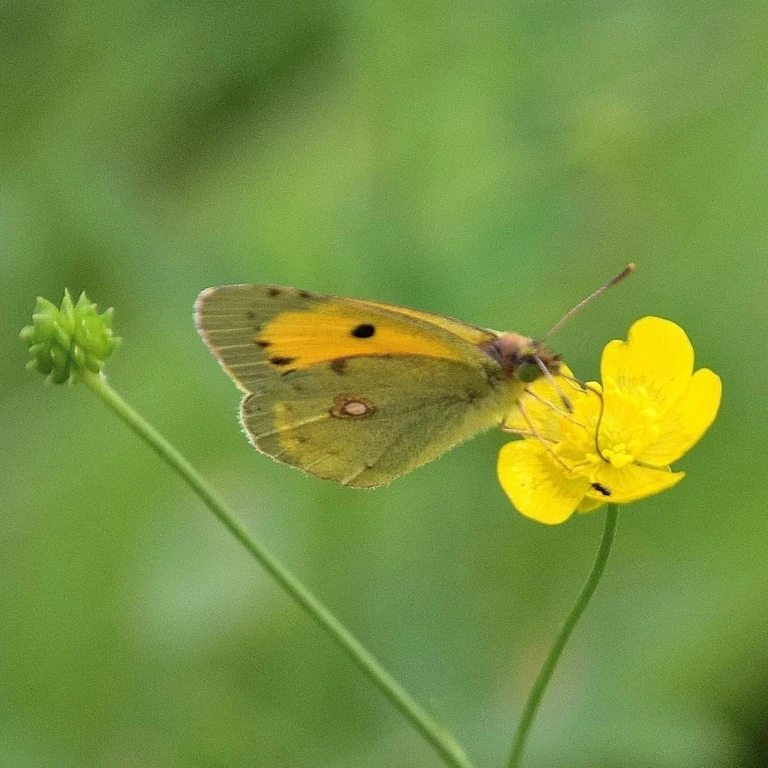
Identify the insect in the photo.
Colias croceus
